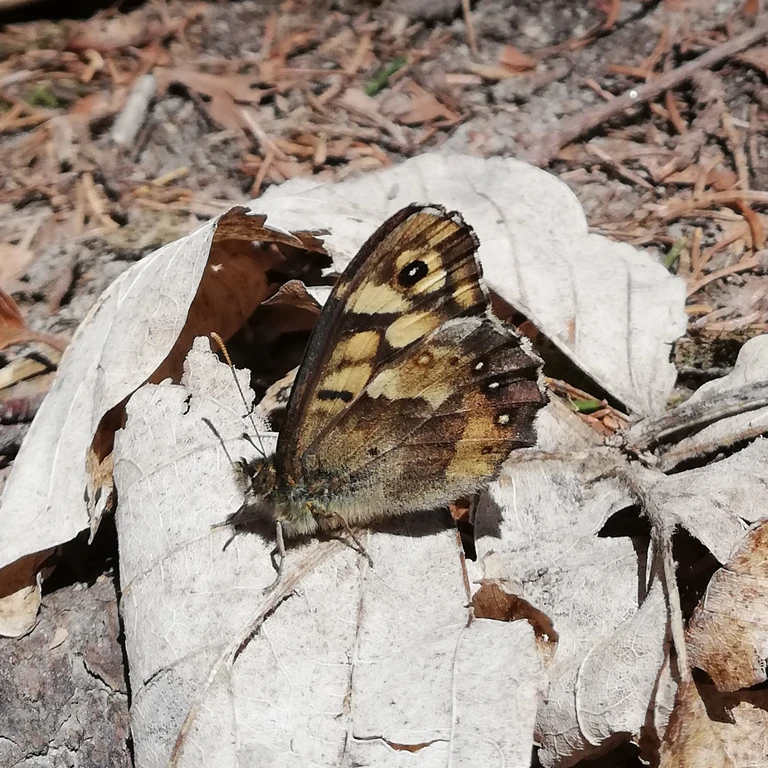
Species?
Pararge aegeria
